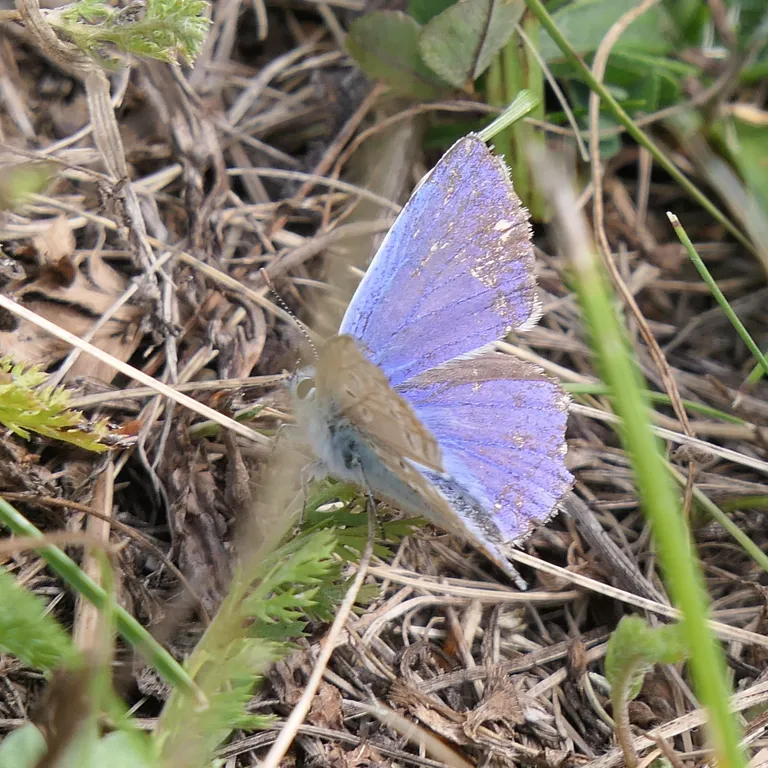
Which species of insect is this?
Polyommatus icarus
